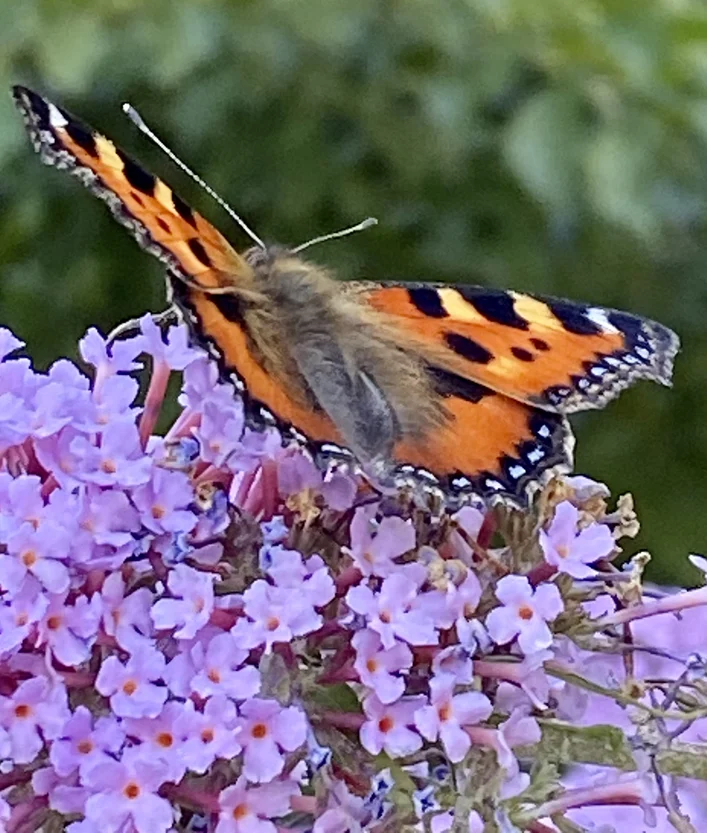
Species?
Aglais urticae
